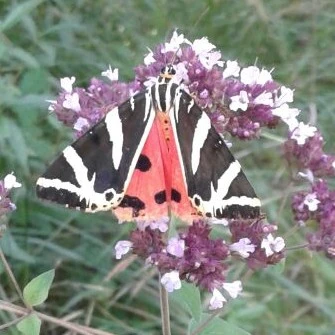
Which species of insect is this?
Euplagia quadripunctaria
